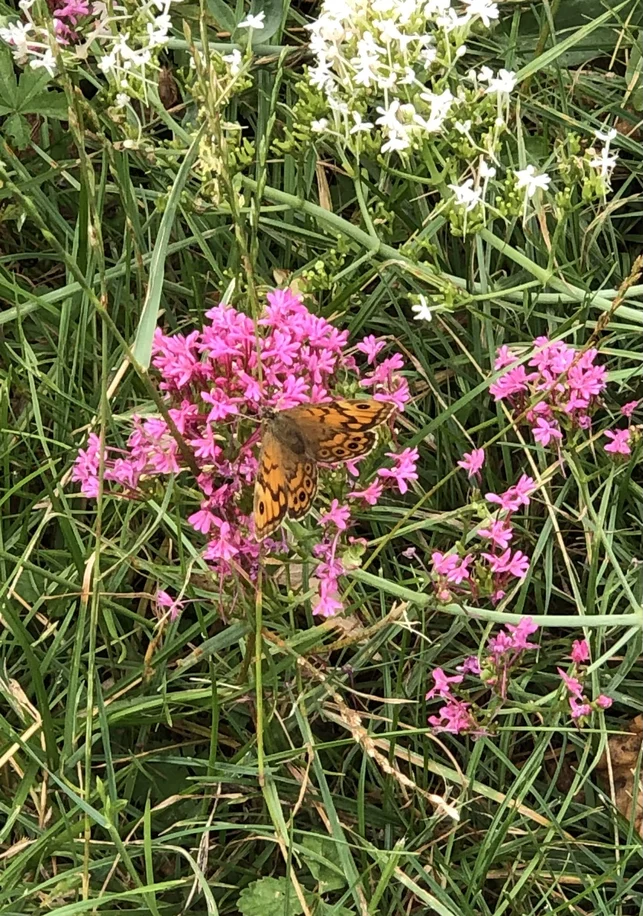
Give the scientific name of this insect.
Lasiommata megera (also Pararge megera)
